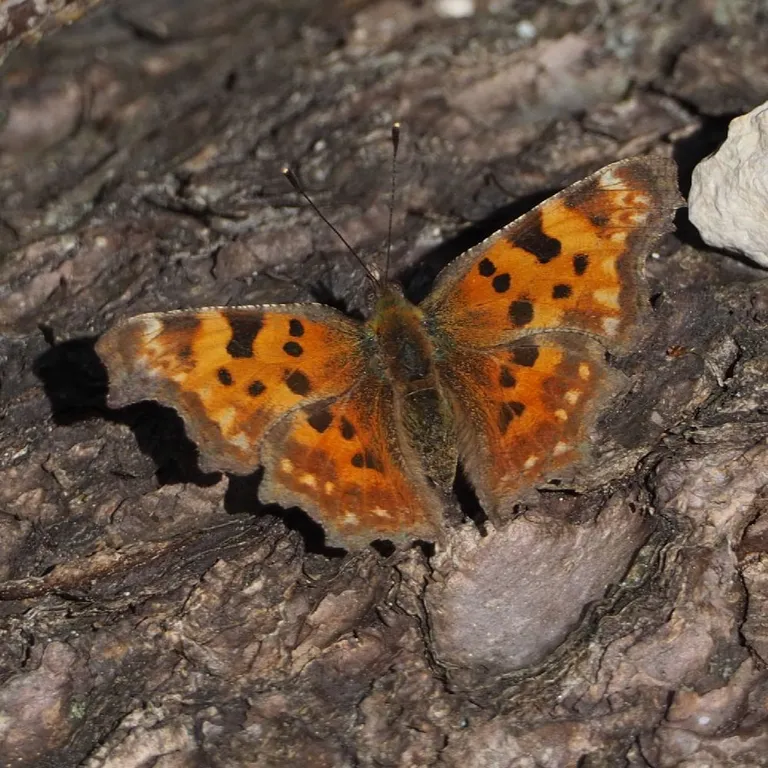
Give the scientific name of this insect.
Polygonia c-album
